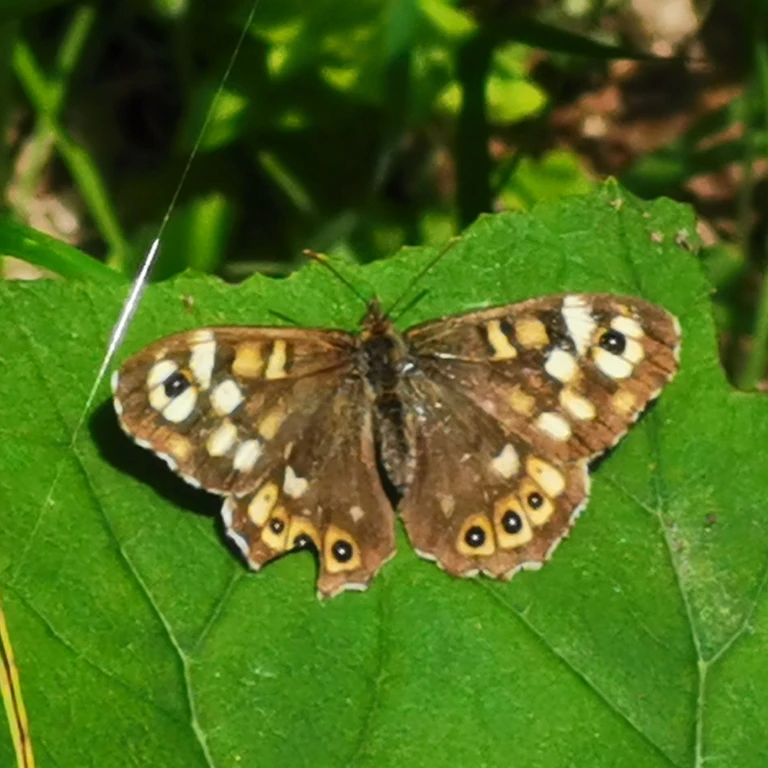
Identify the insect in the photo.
Pararge aegeria
